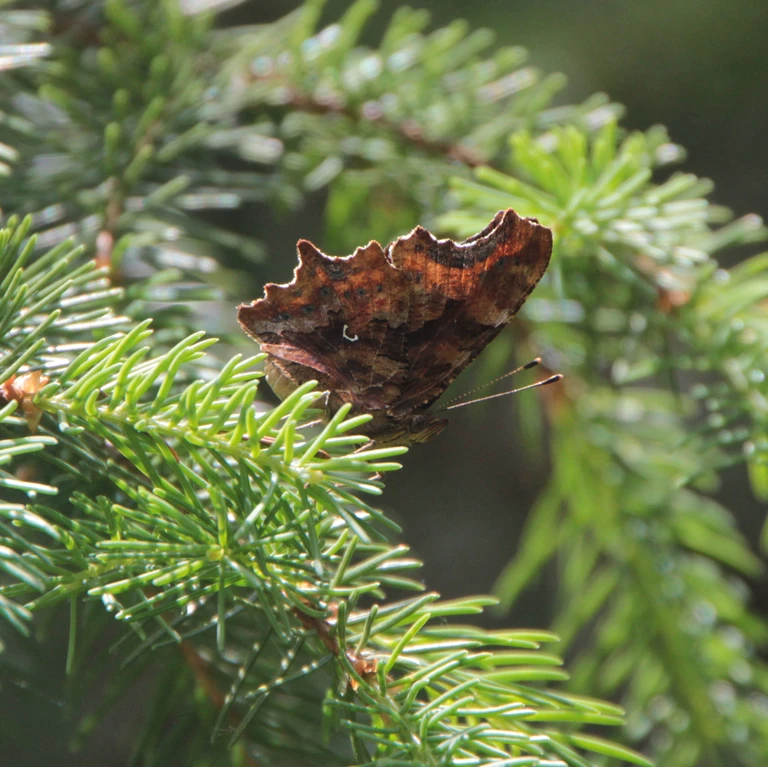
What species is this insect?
Polygonia c-album
